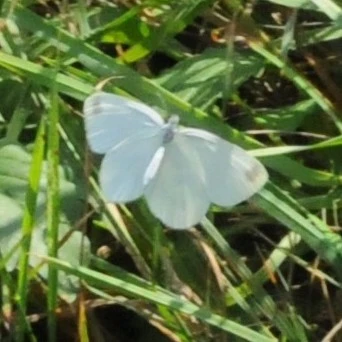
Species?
Leptidea sinapis/juvernica
